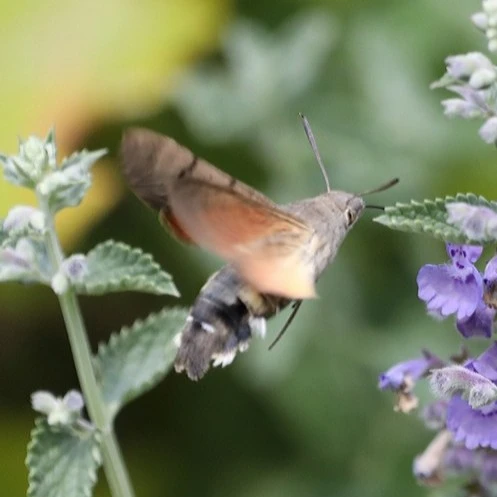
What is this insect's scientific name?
Macroglossum stellatarum
